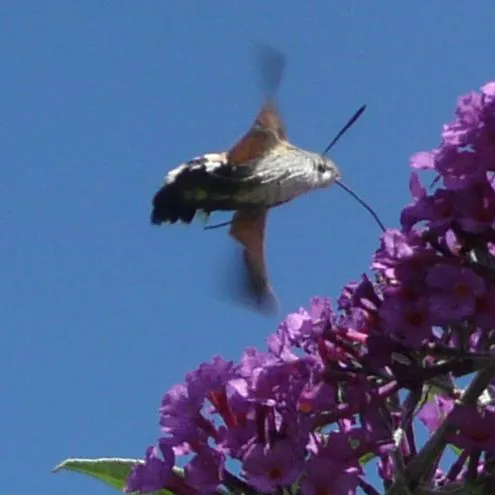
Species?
Macroglossum stellatarum
